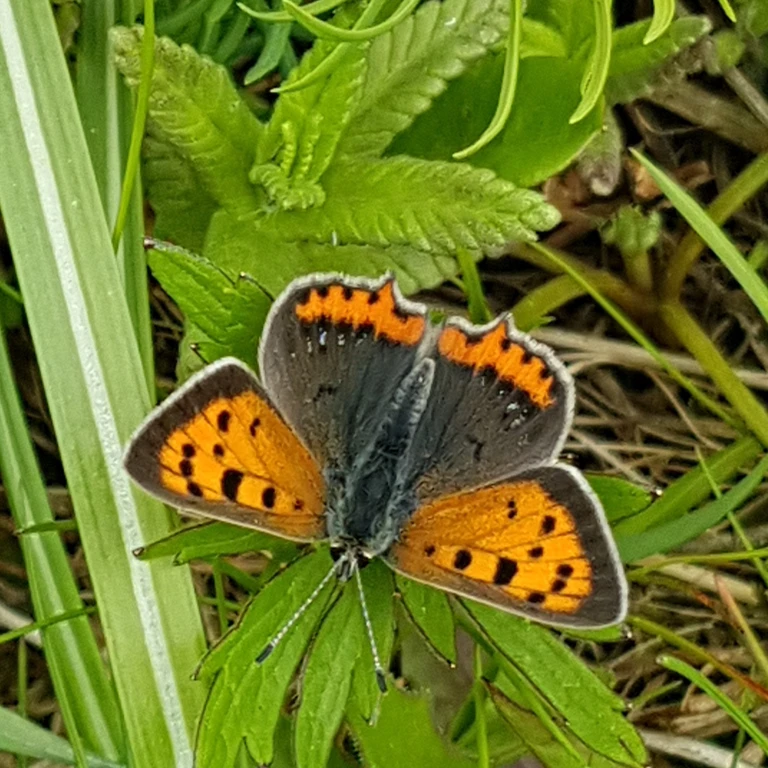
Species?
Lycaena phlaeas
